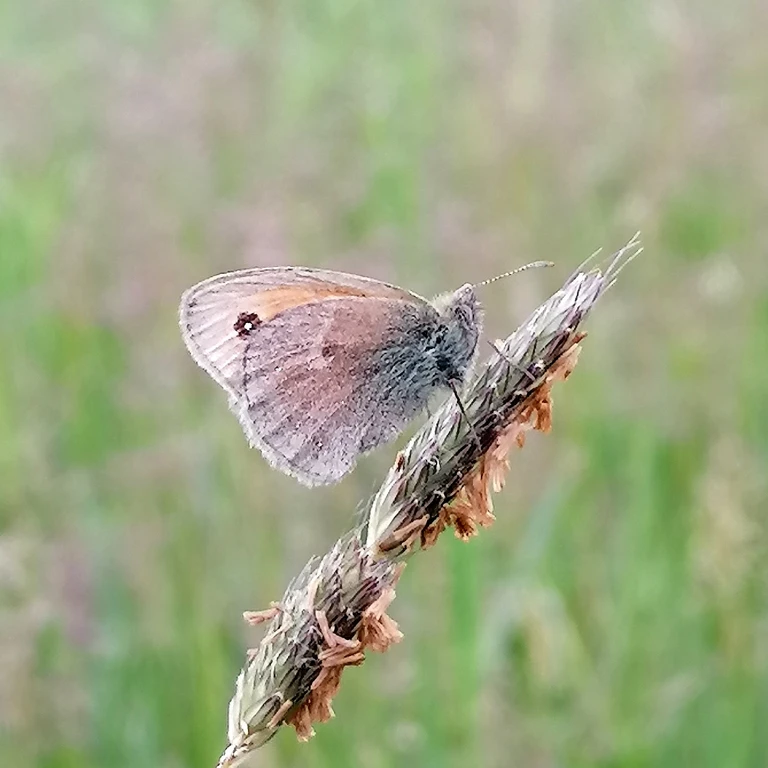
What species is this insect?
Coenonympha pamphilus
